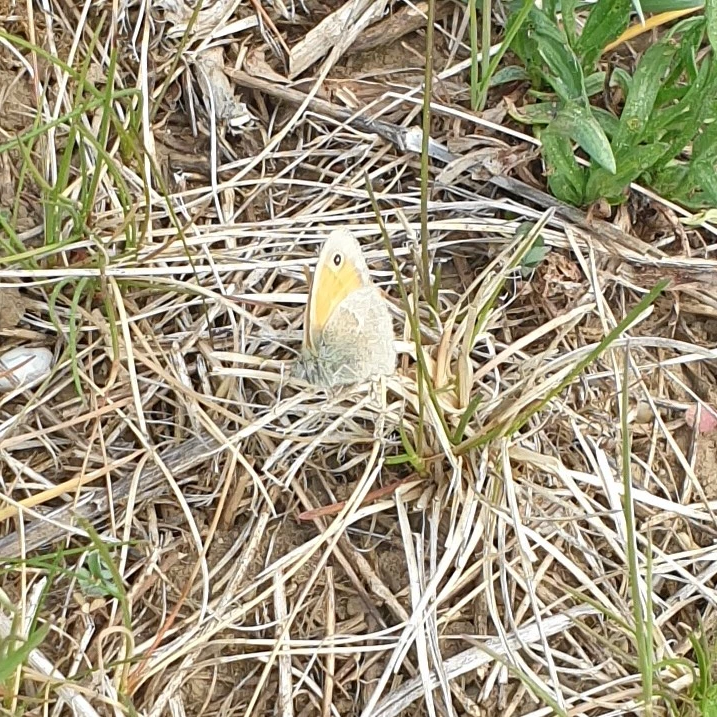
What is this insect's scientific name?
Coenonympha pamphilus
